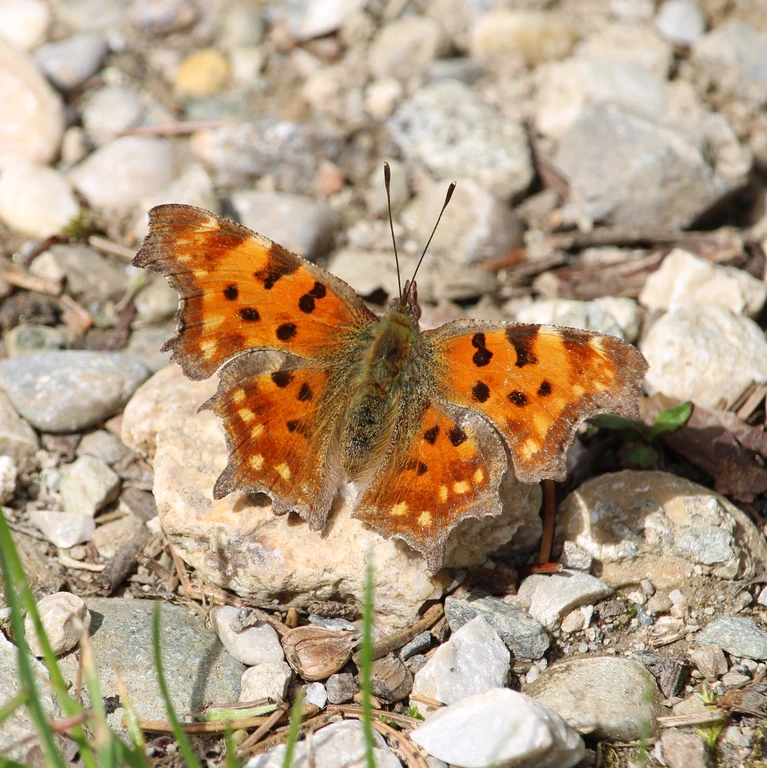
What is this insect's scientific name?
Polygonia c-album
